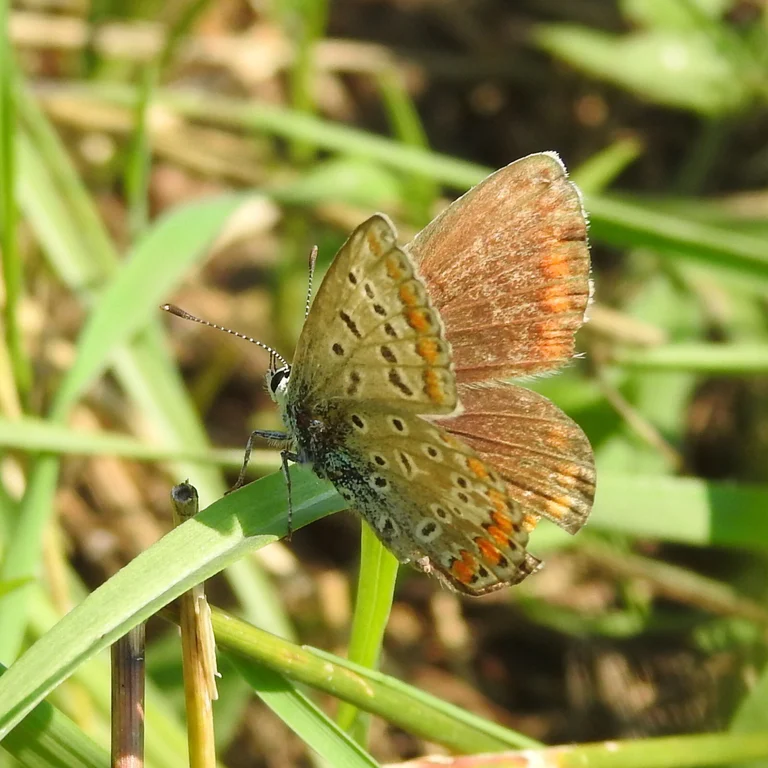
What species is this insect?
Polyommatus icarus
